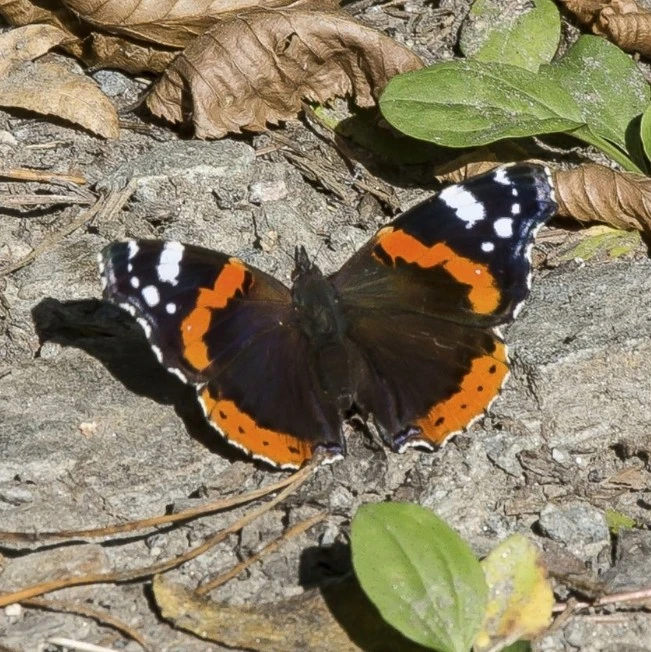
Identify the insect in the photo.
Vanessa atalanta
